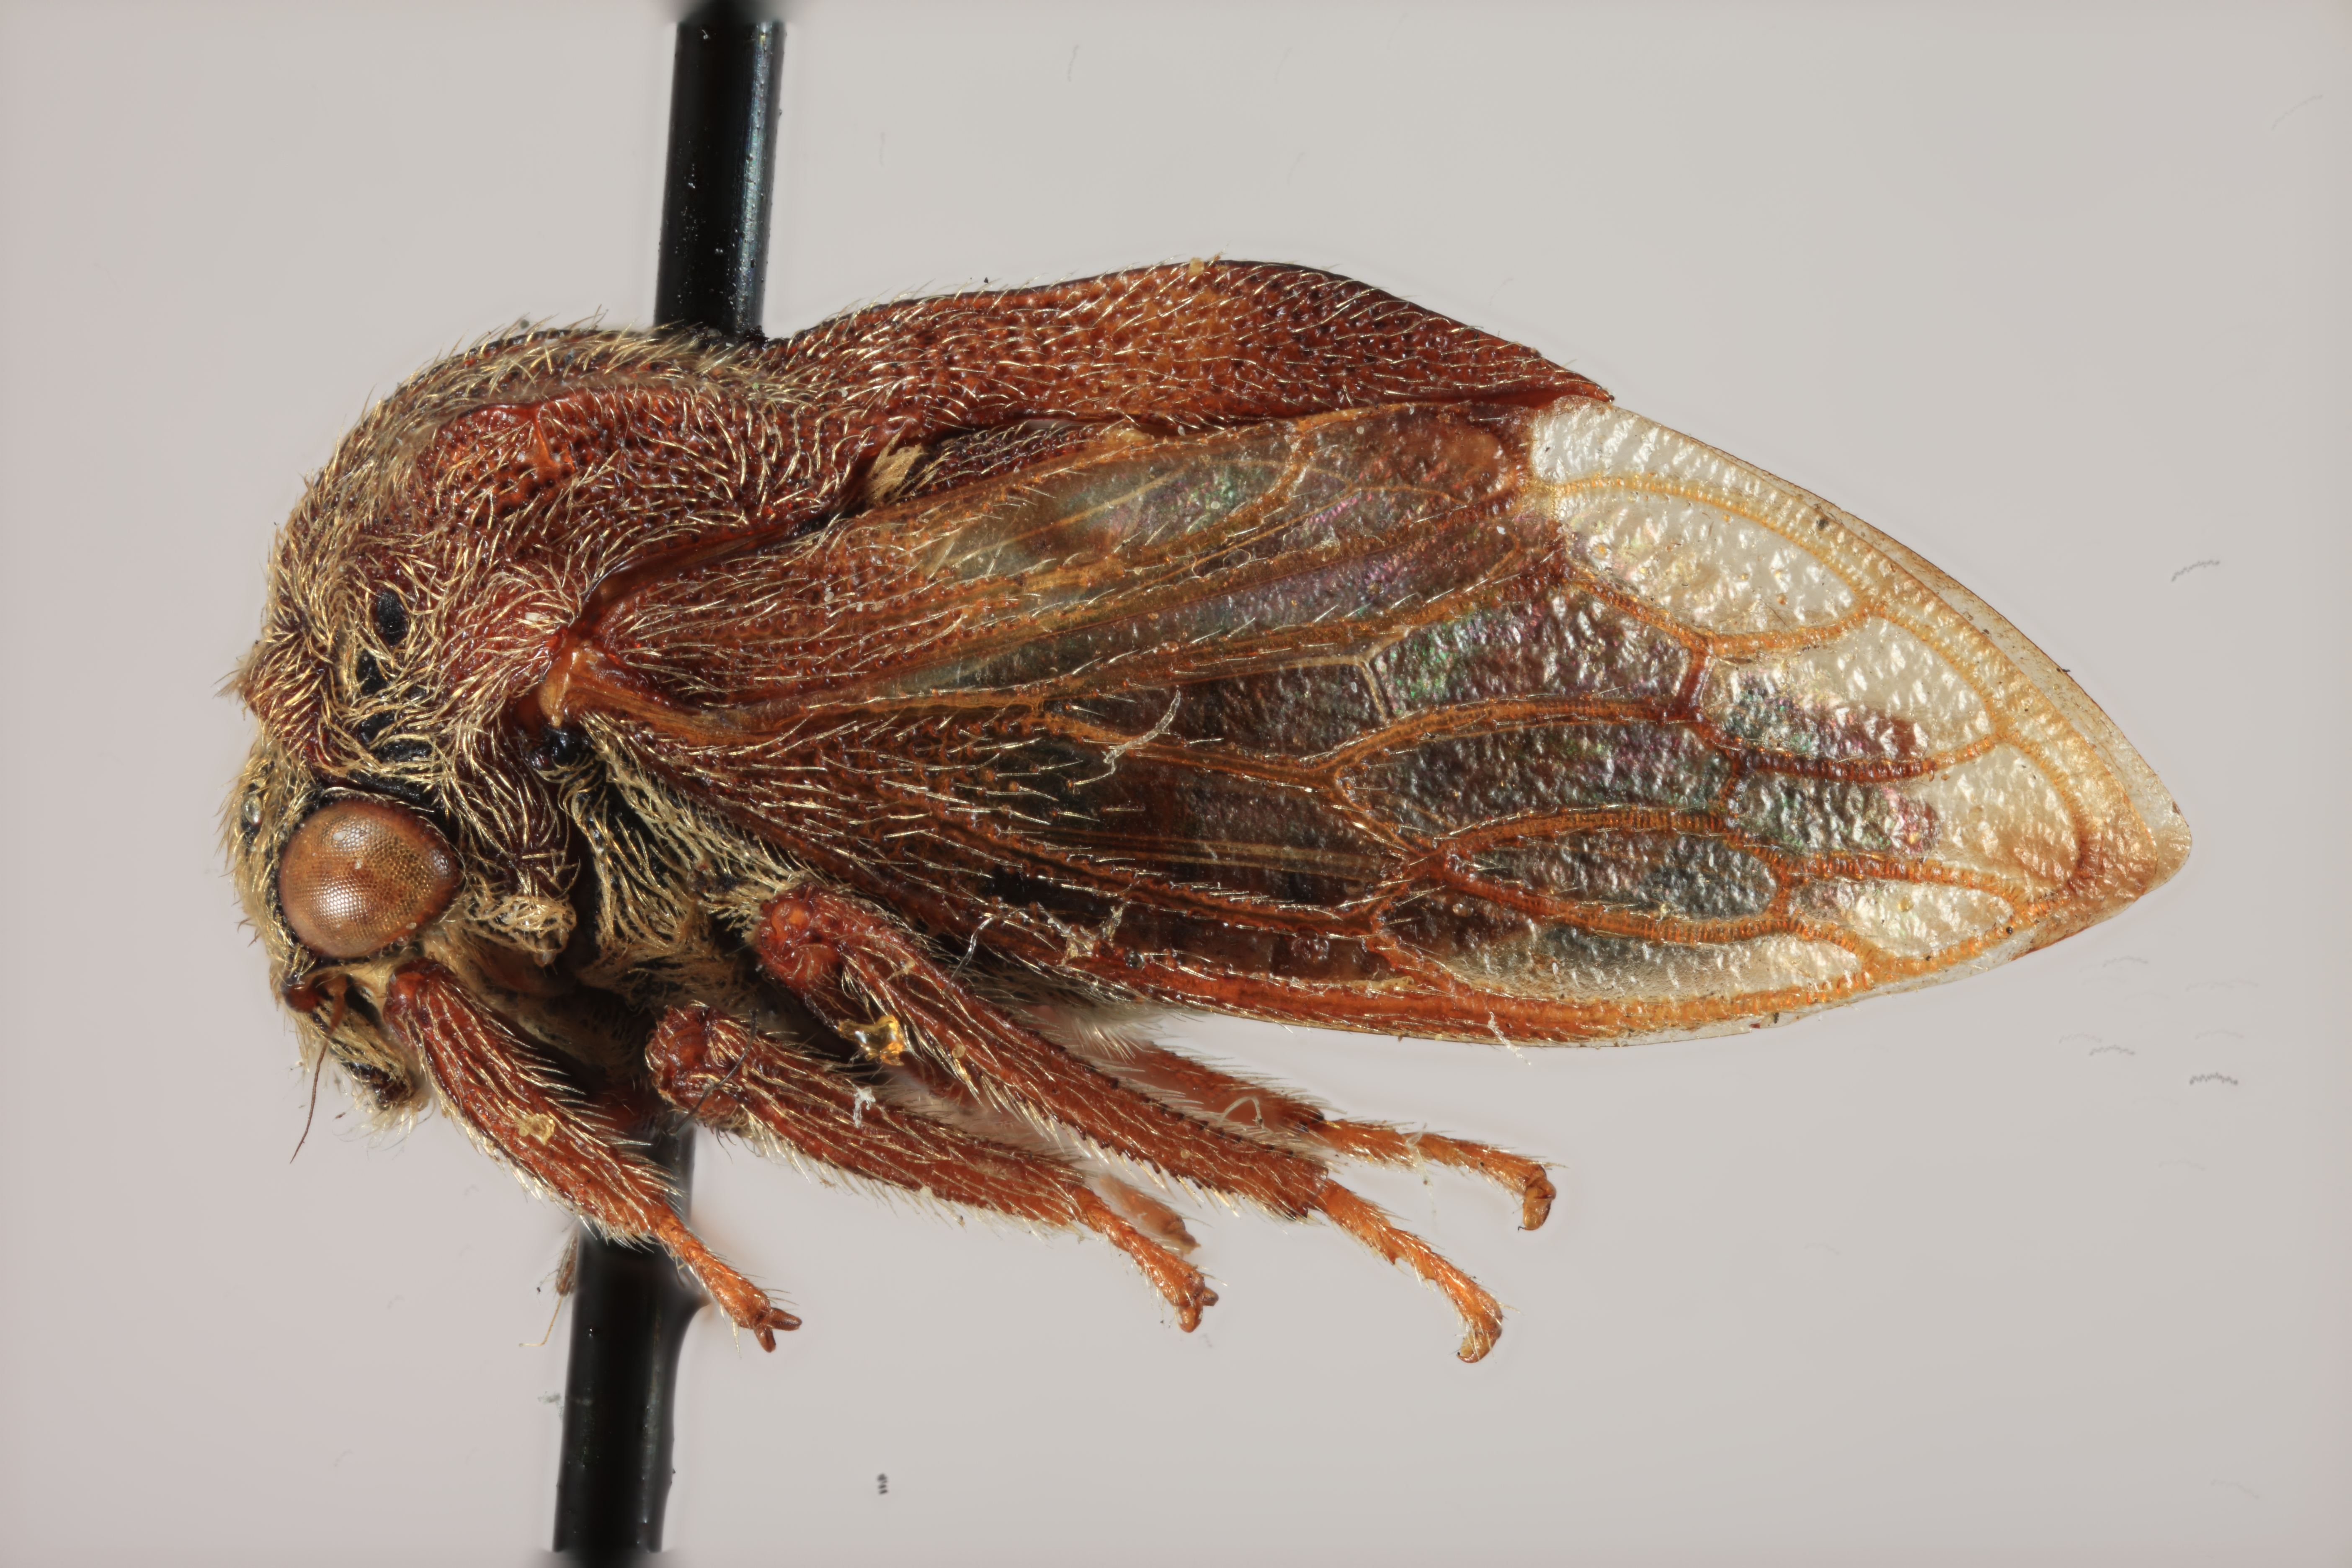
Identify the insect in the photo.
Maurya brevicornis
